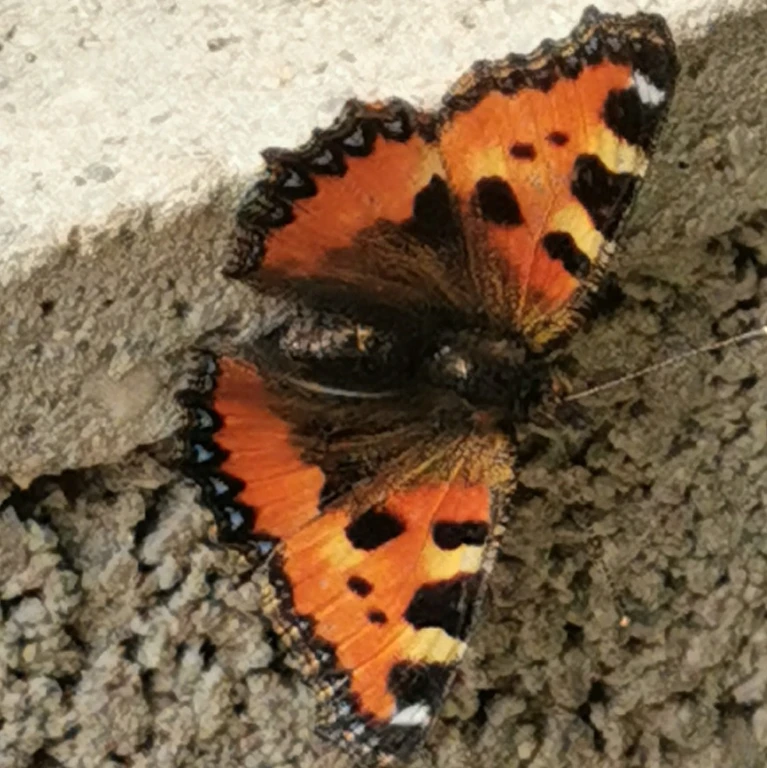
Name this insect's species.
Aglais urticae
